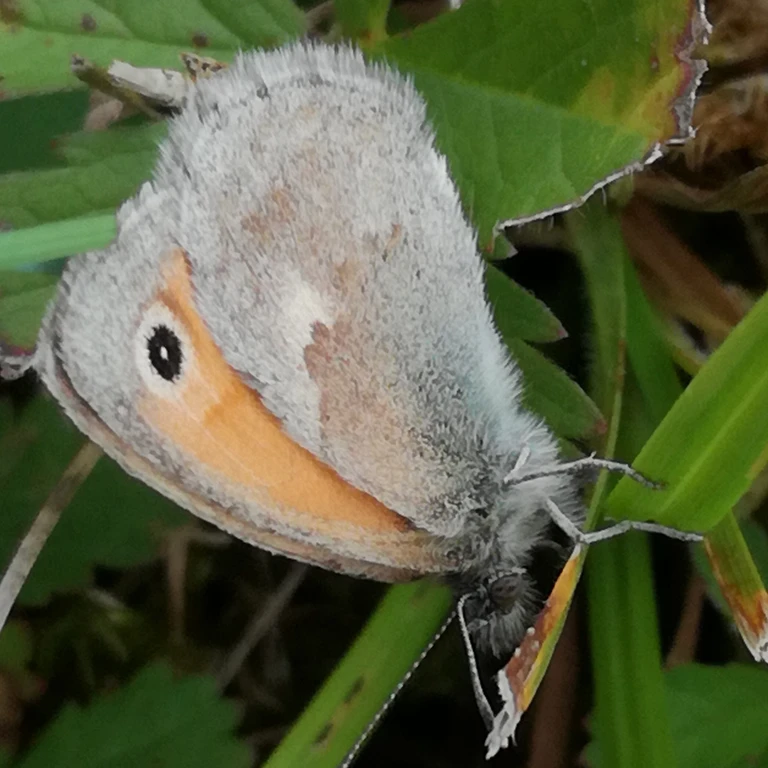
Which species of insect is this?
Coenonympha pamphilus
